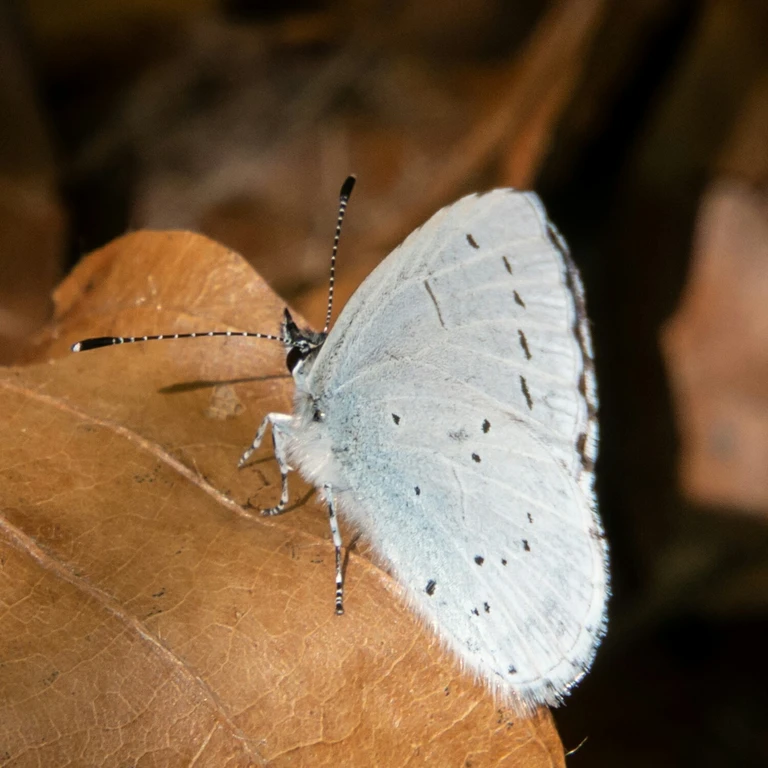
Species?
Celastrina argiolus
